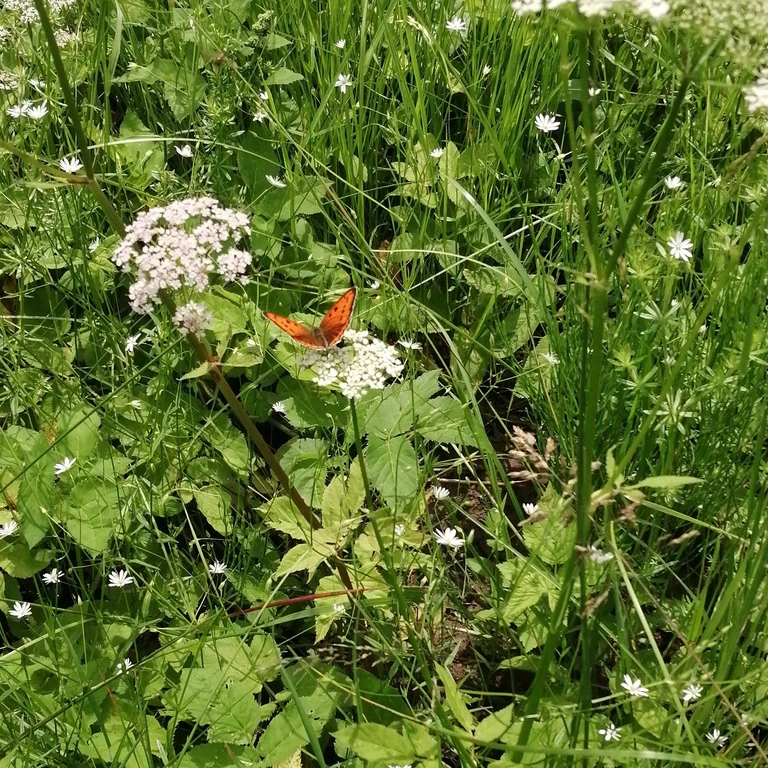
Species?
Lycaena dispar
